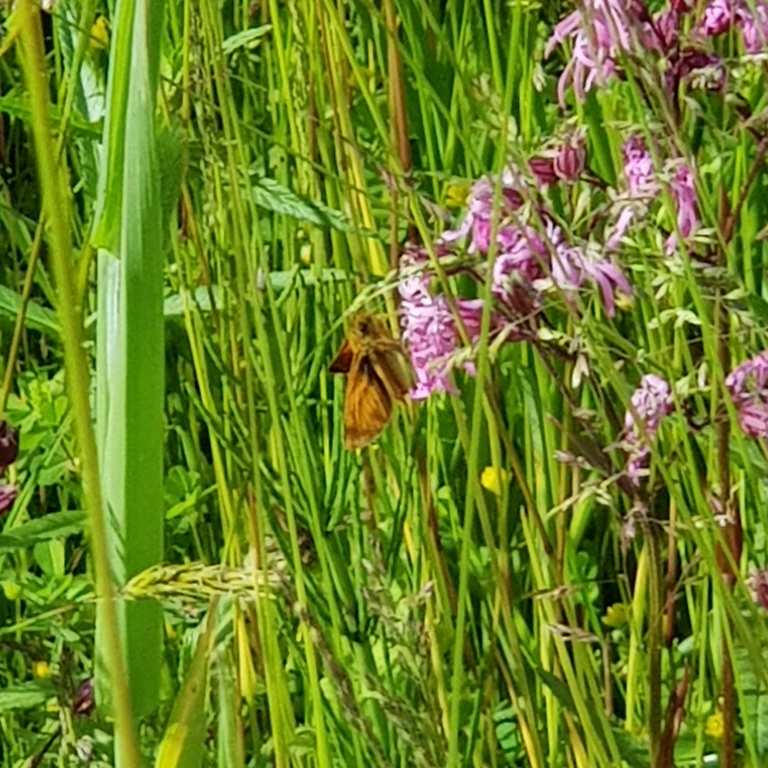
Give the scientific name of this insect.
Ochlodes sylvanus (also Ochlodes venata)
